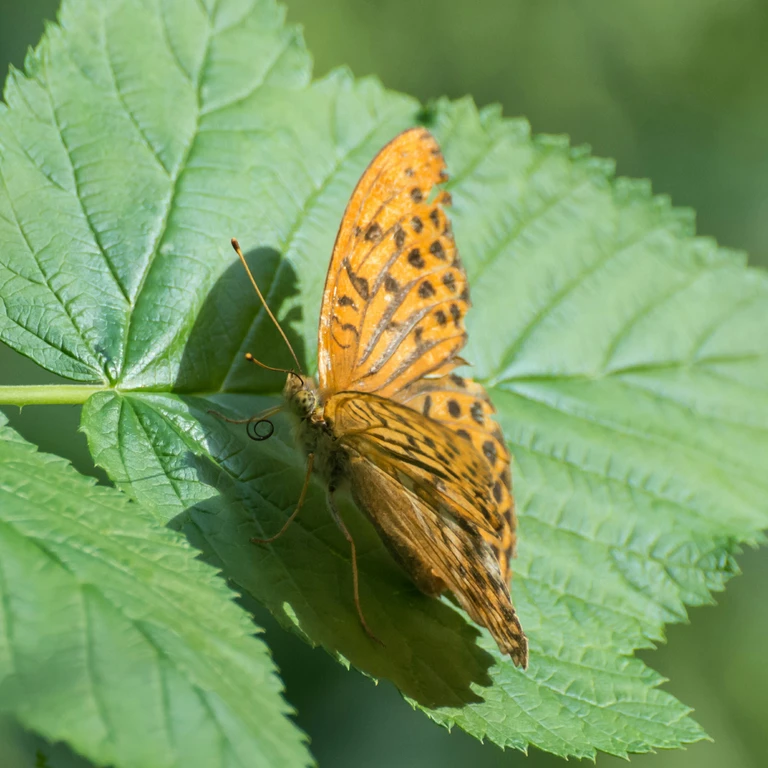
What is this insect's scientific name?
Argynnis paphia
